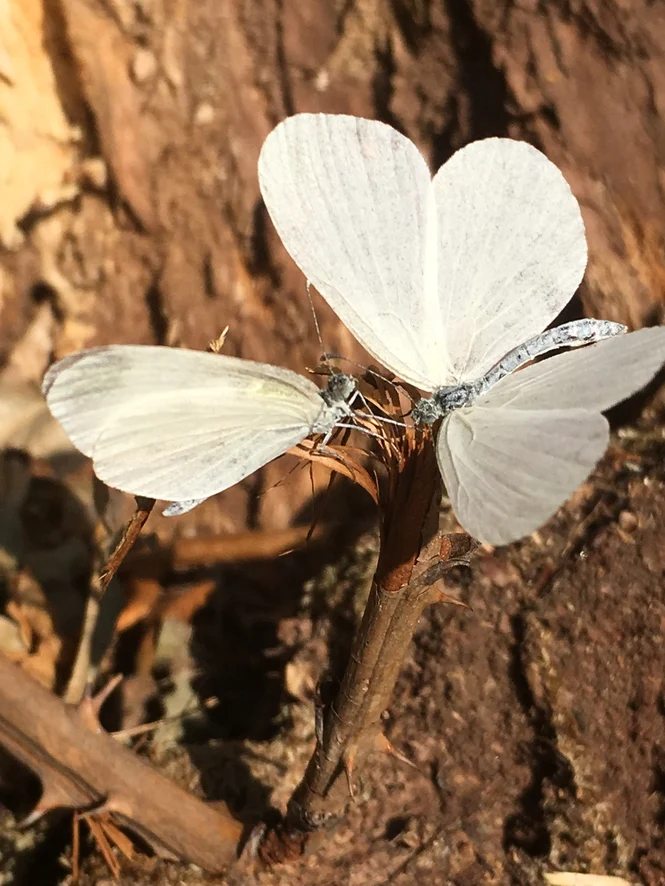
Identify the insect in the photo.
Leptidea sinapis/juvernica
